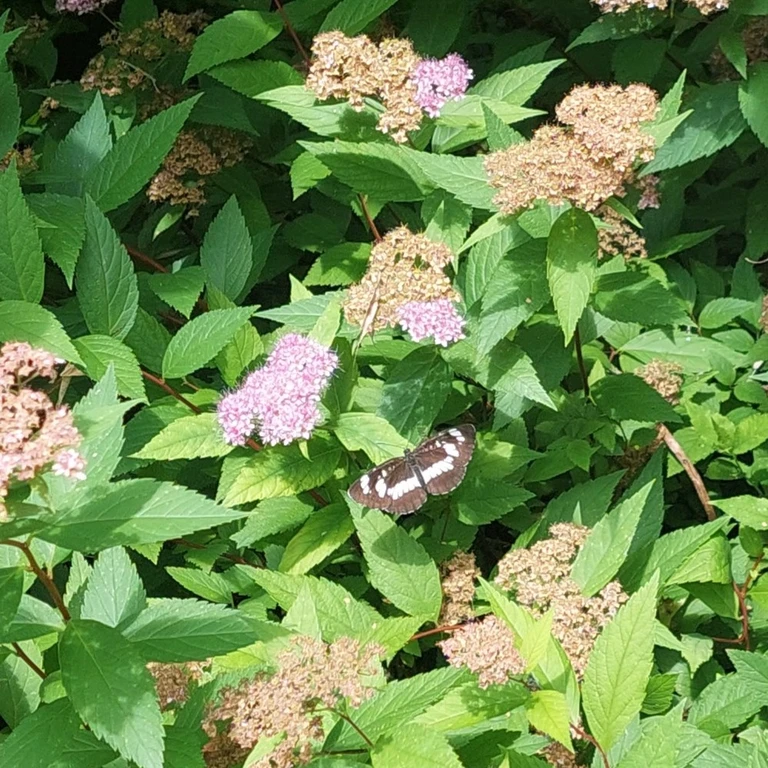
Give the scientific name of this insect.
Neptis rivularis
